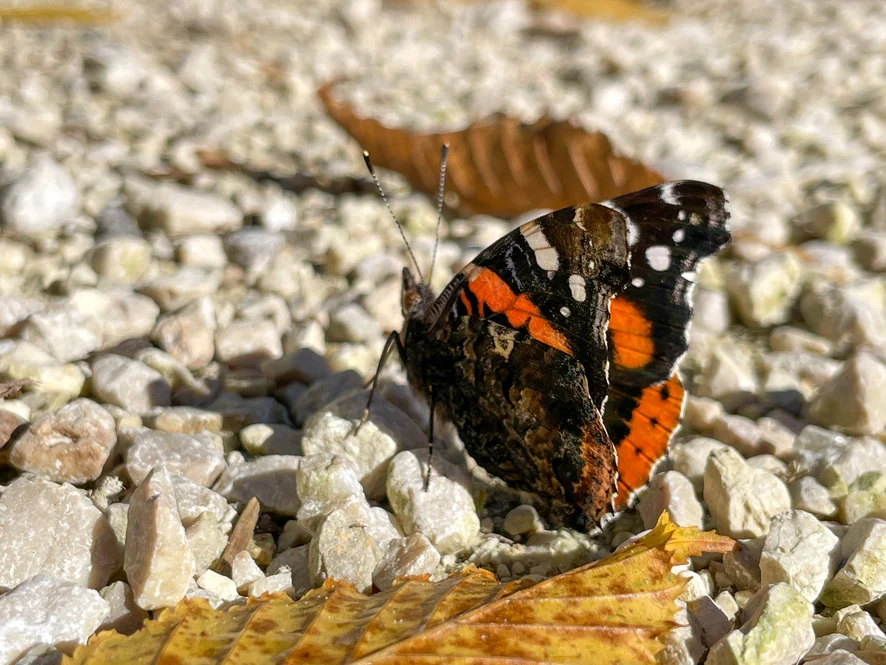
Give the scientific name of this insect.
Vanessa atalanta
